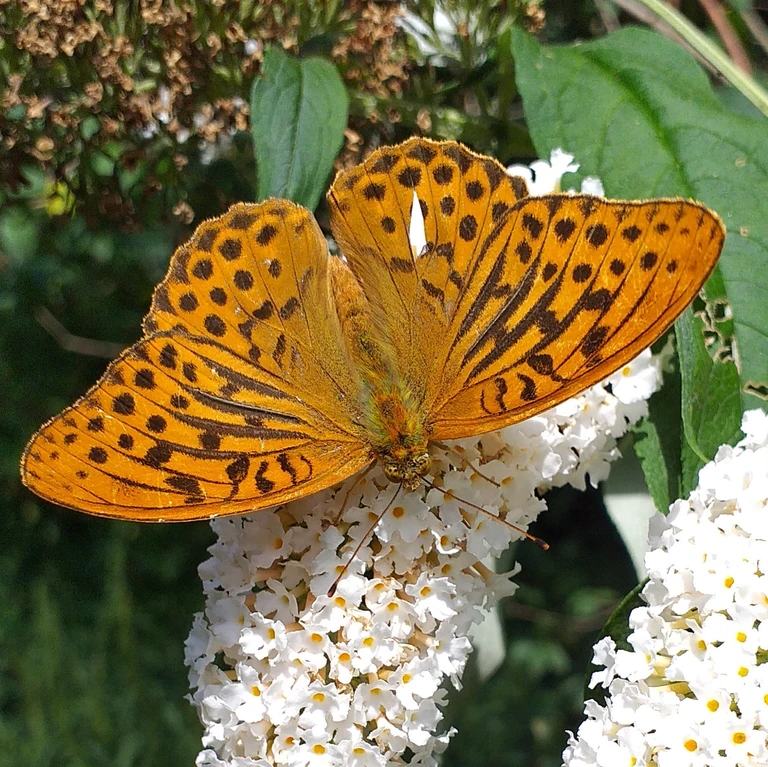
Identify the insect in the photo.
Argynnis paphia
